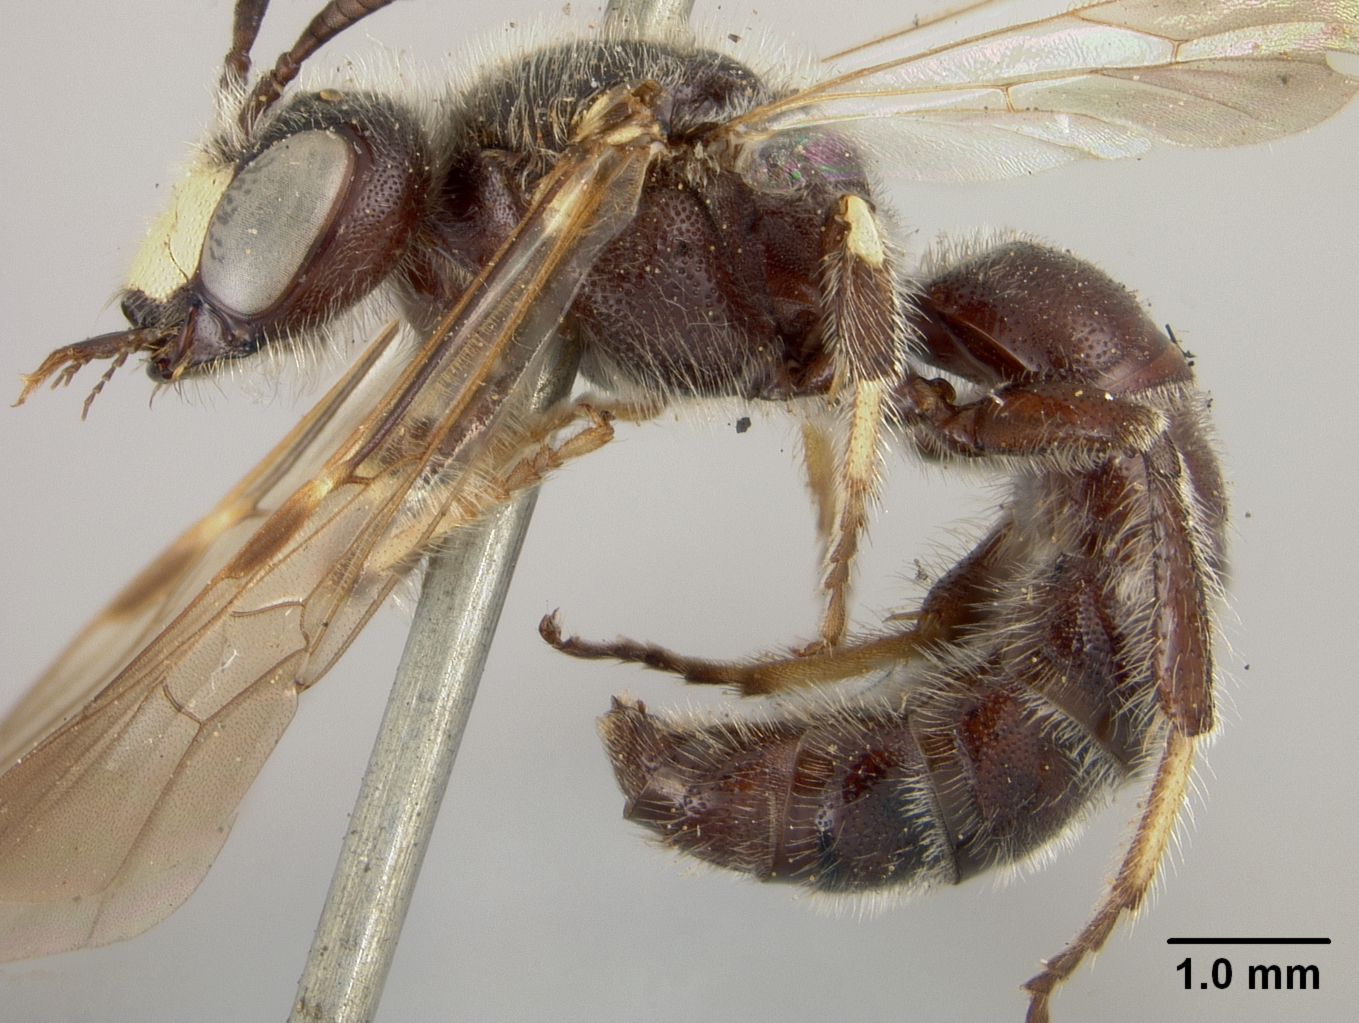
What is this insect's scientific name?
Protandrena asclepiadis
